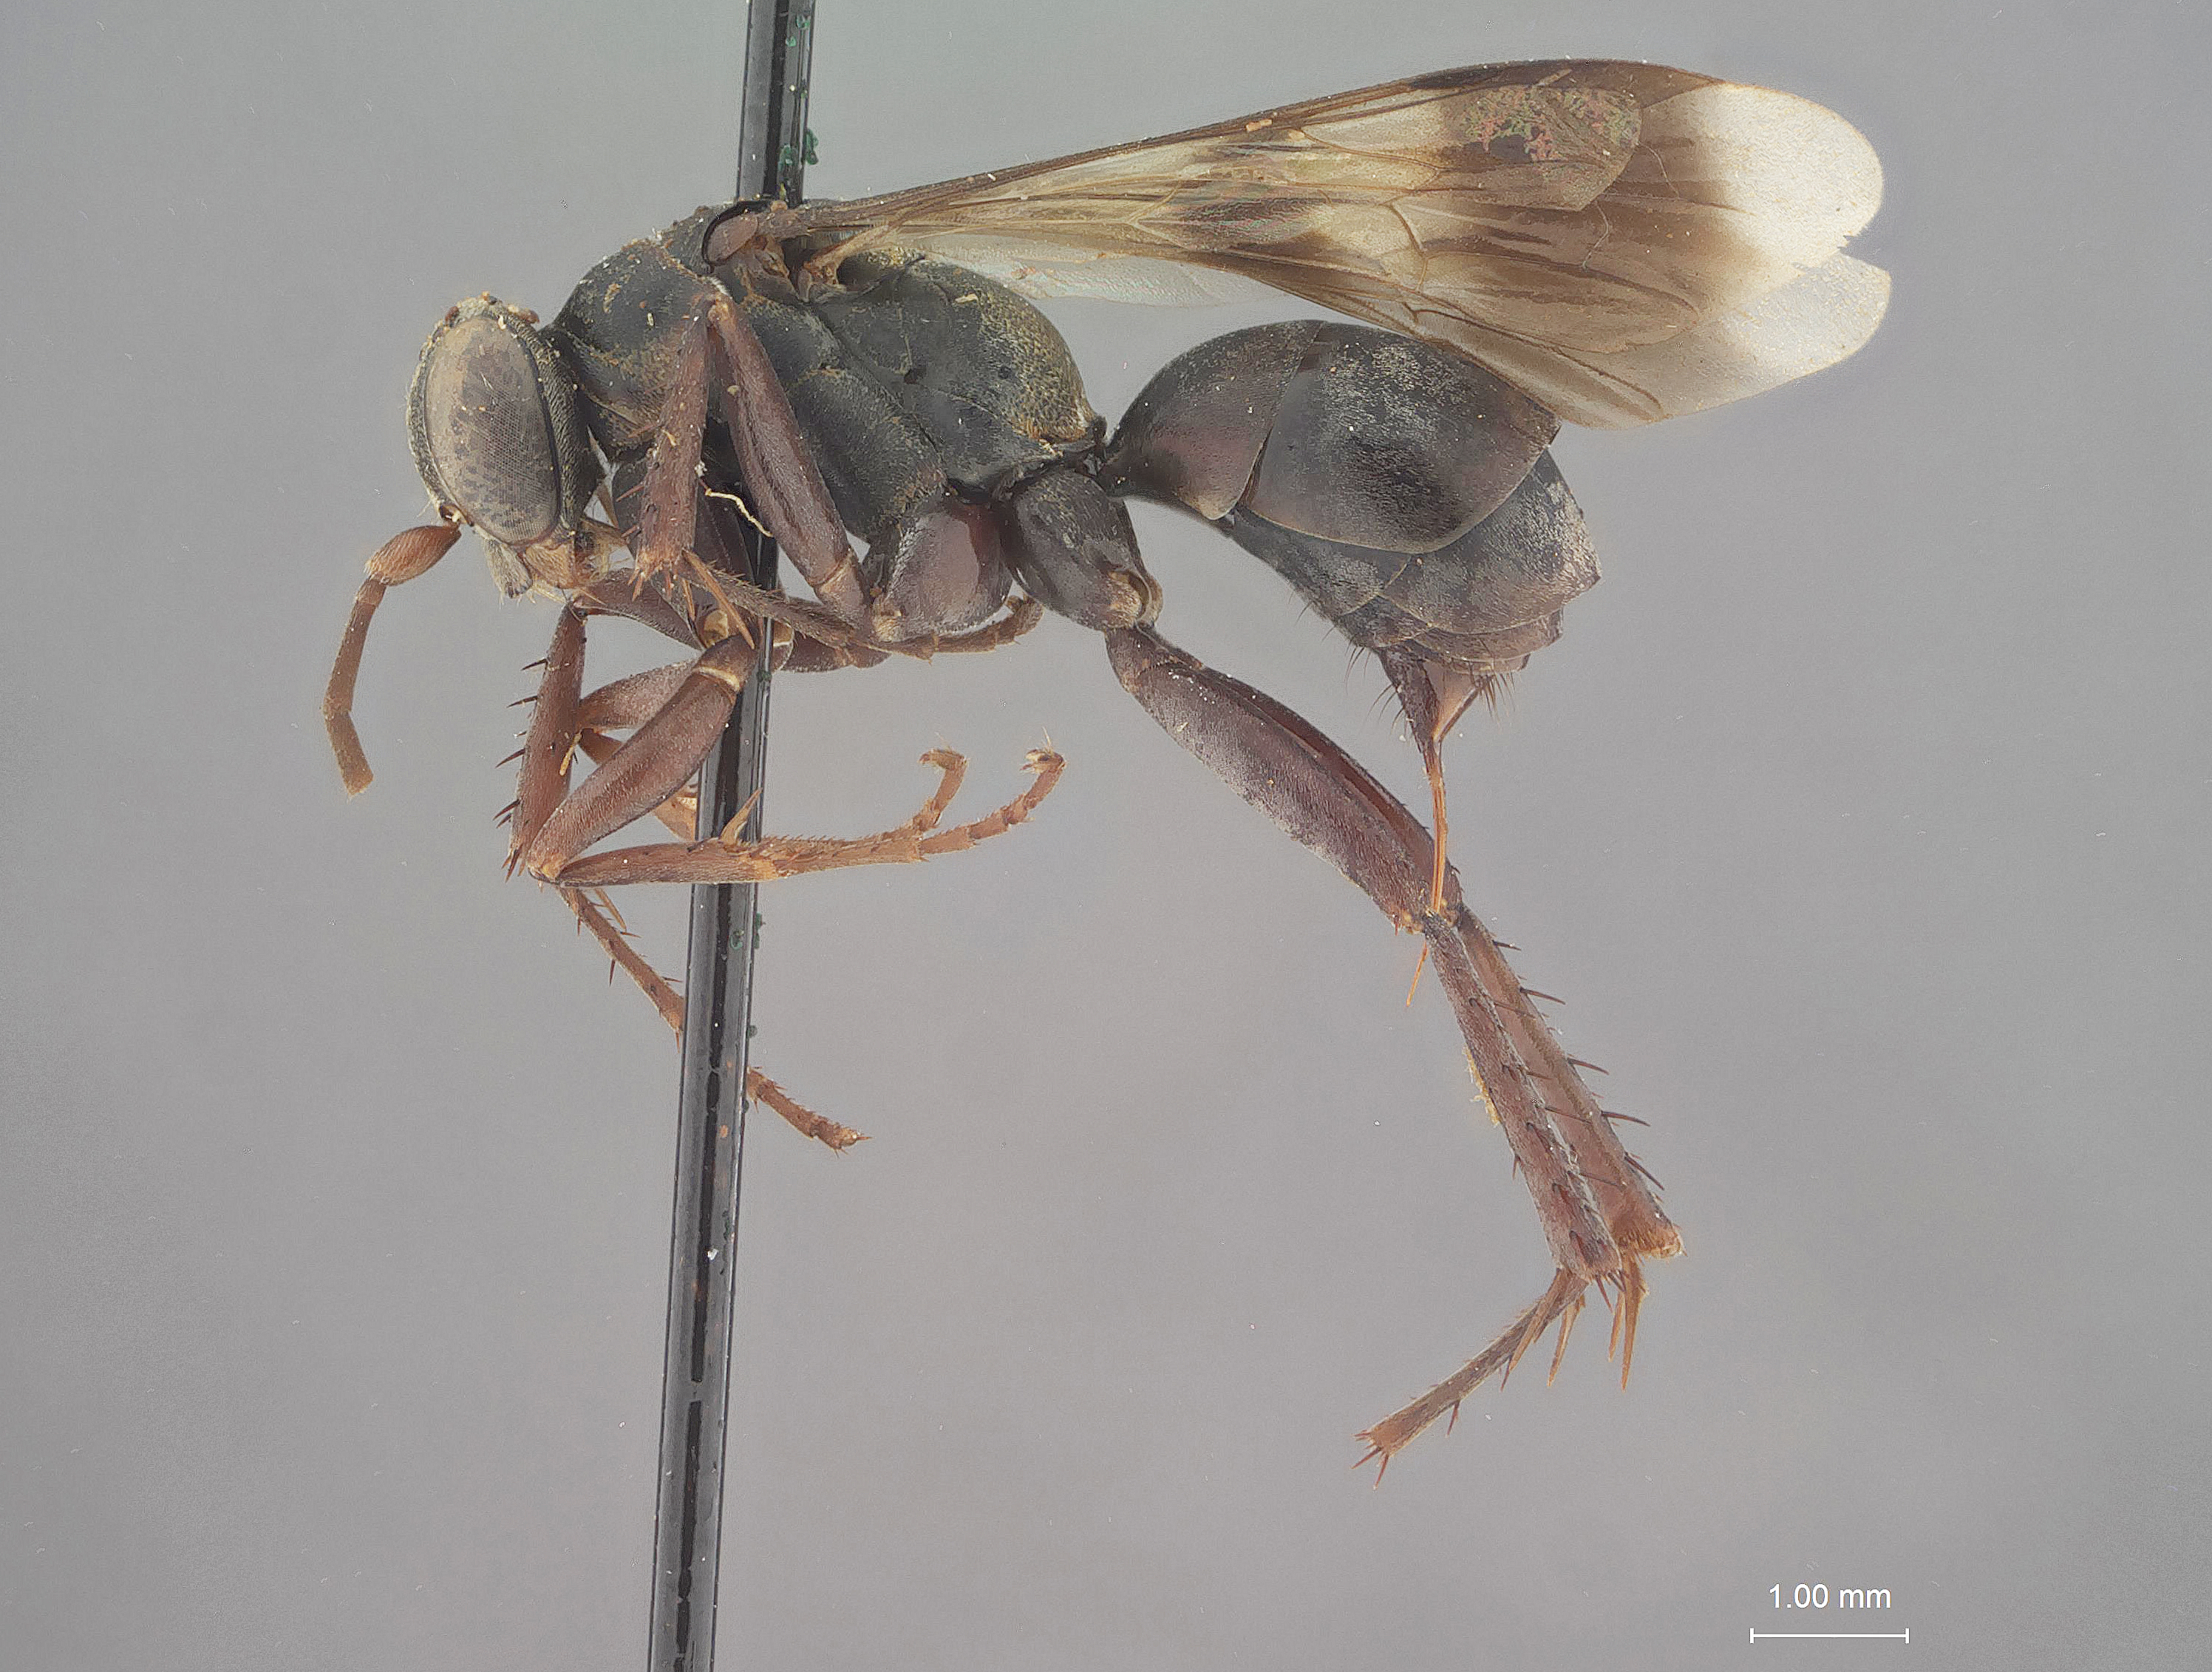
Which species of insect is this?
Gymnochares persimilis
